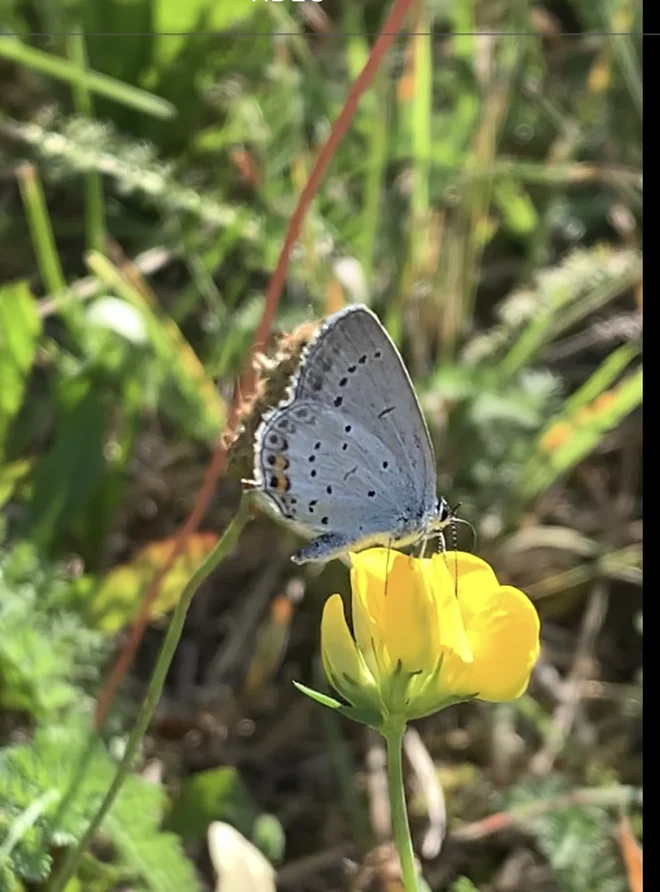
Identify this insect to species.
Cupido argiades (also Elkalyce argiades)
